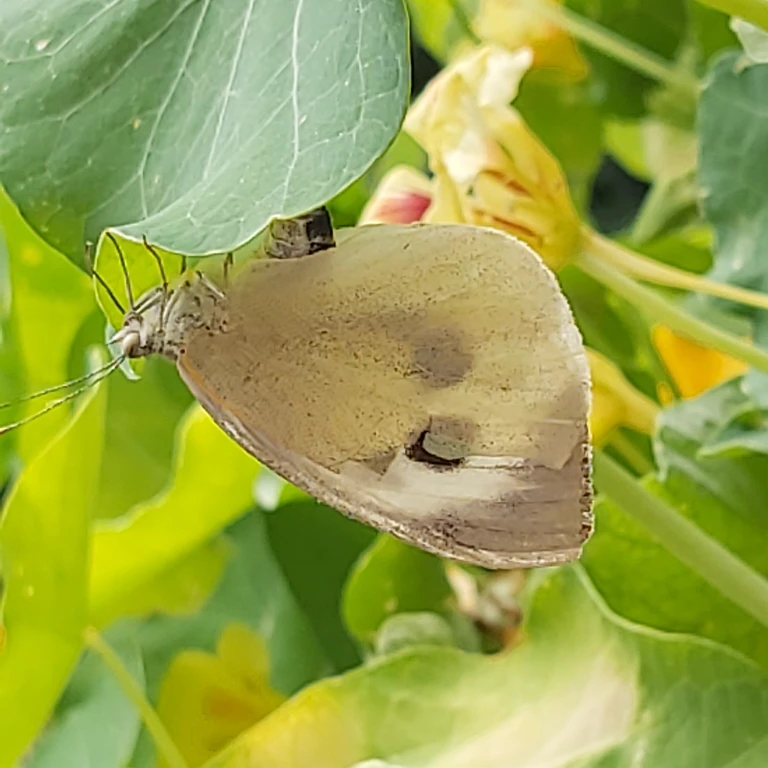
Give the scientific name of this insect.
Pieris brassicae
